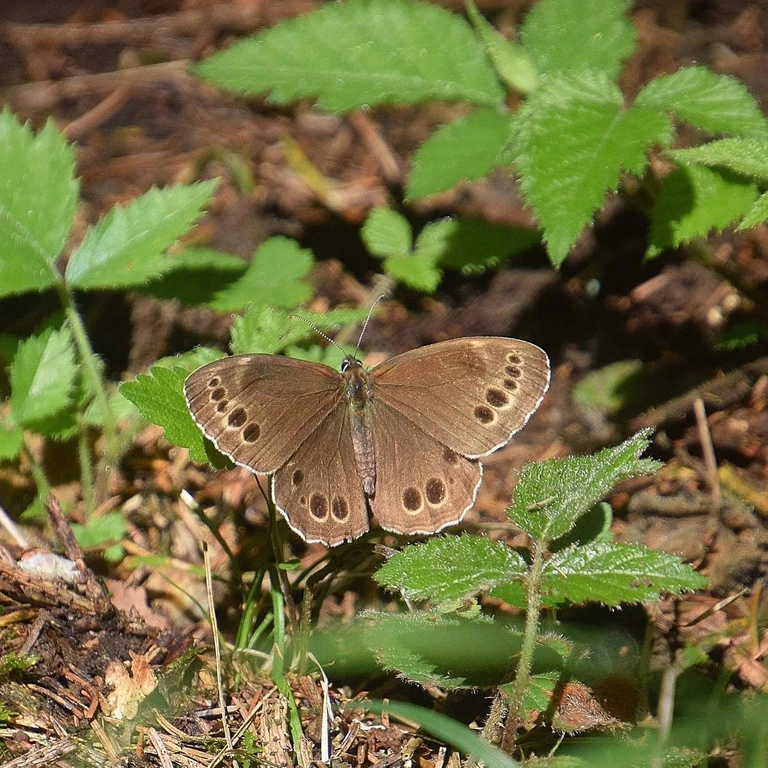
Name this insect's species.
Lopinga achine (also Pararge achine)
